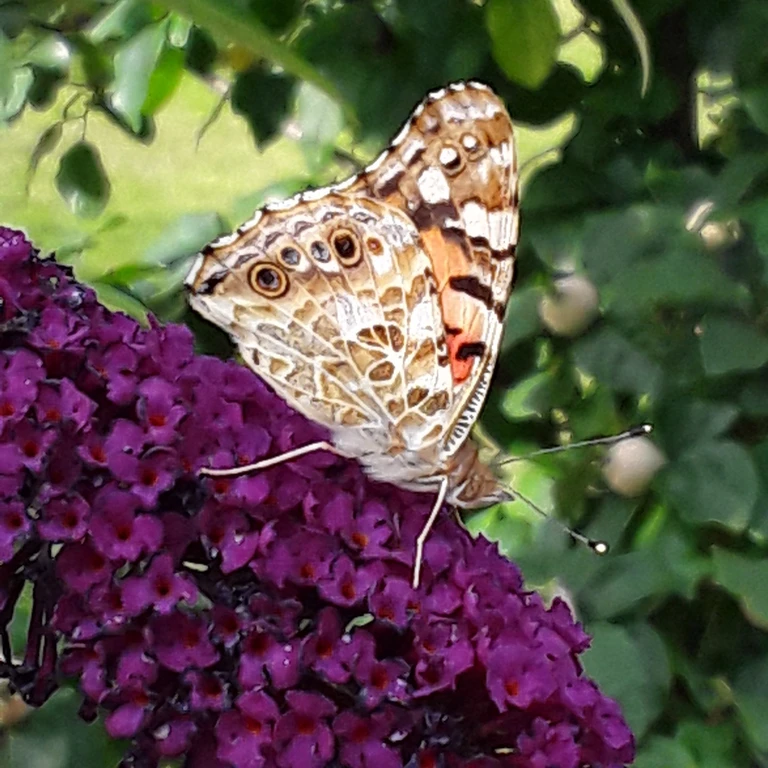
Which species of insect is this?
Vanessa cardui
